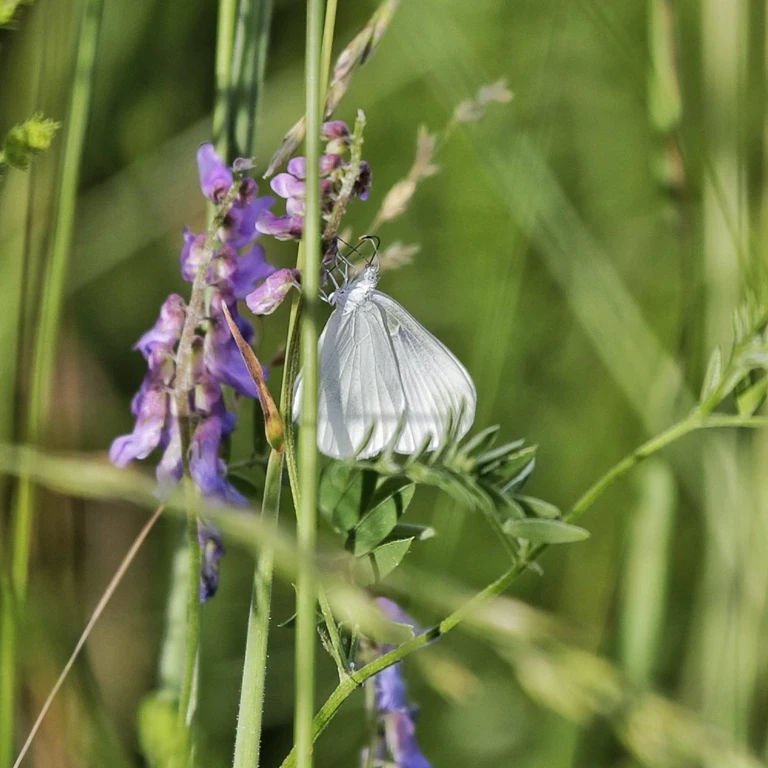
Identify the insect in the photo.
Leptidea sinapis/juvernica
